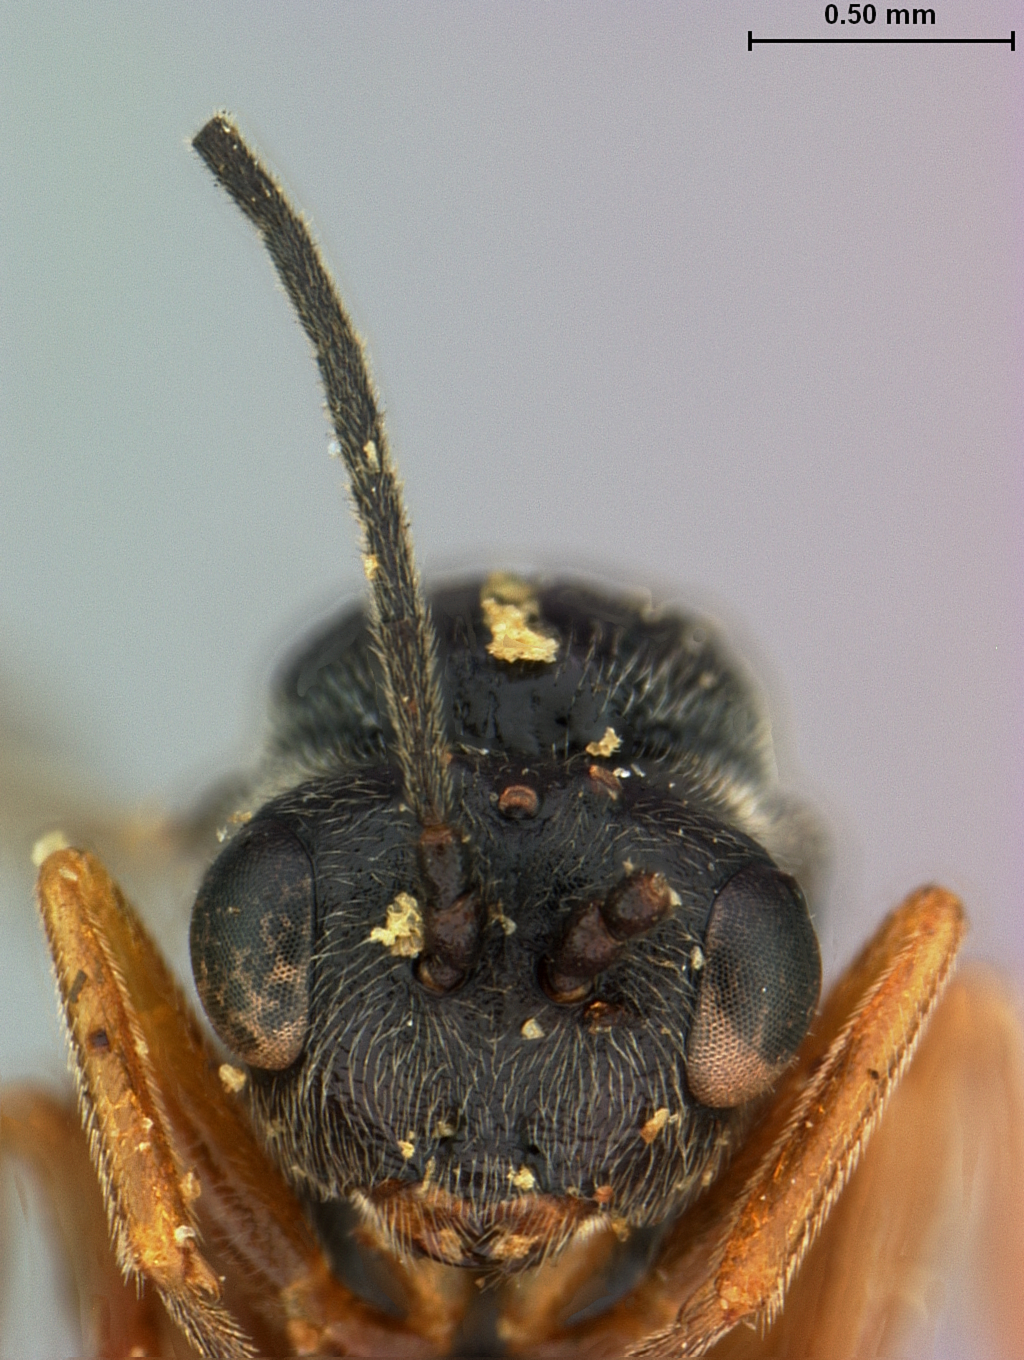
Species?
Rhodites oregonensis
